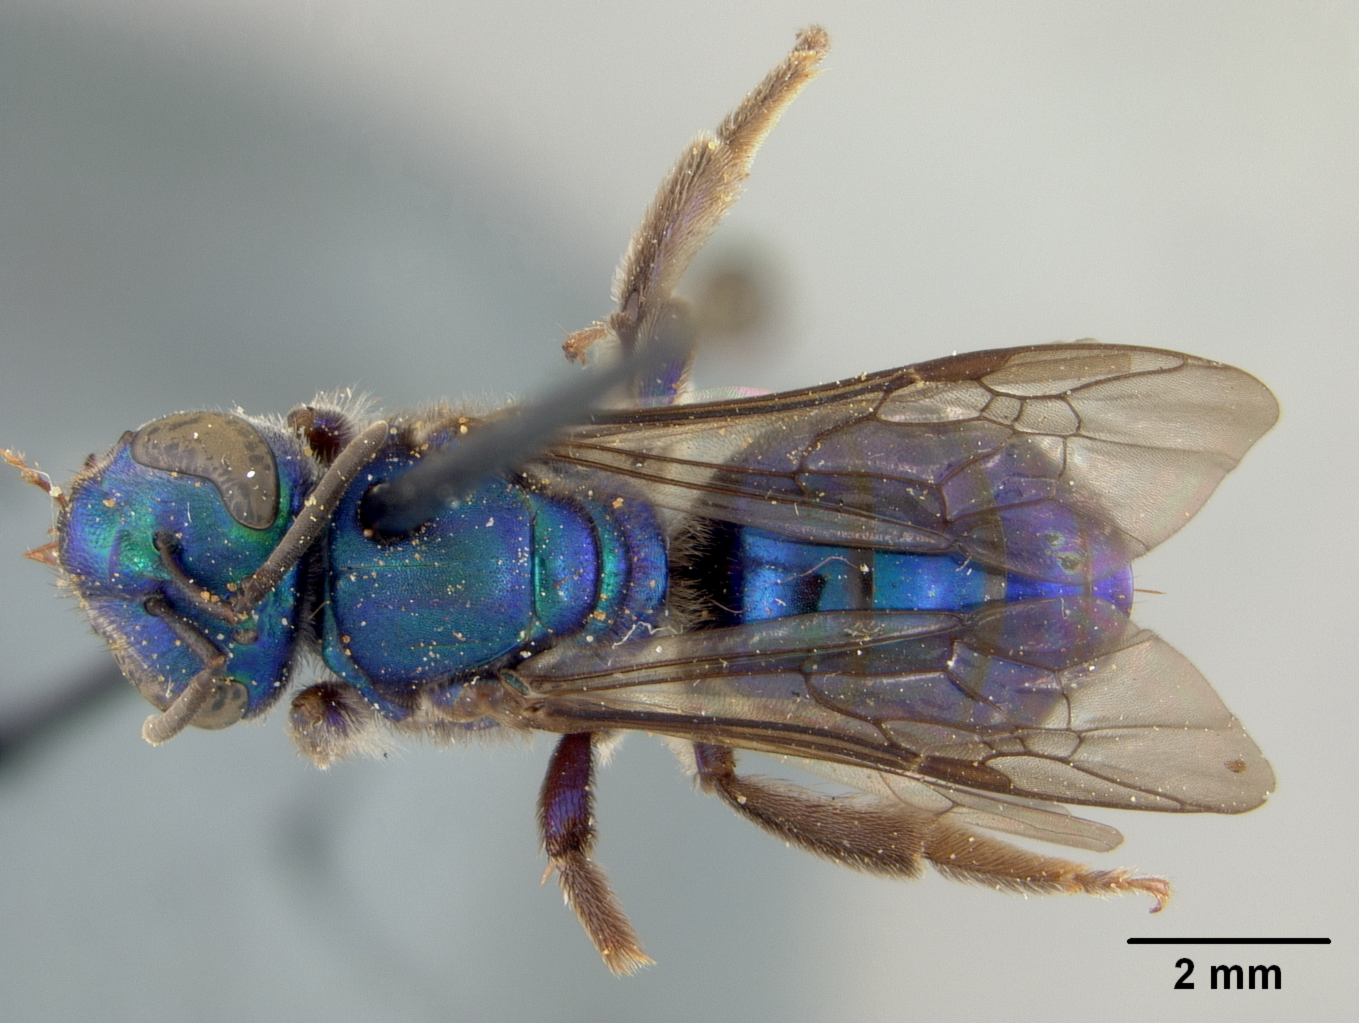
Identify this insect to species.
Augochlora sanctula
